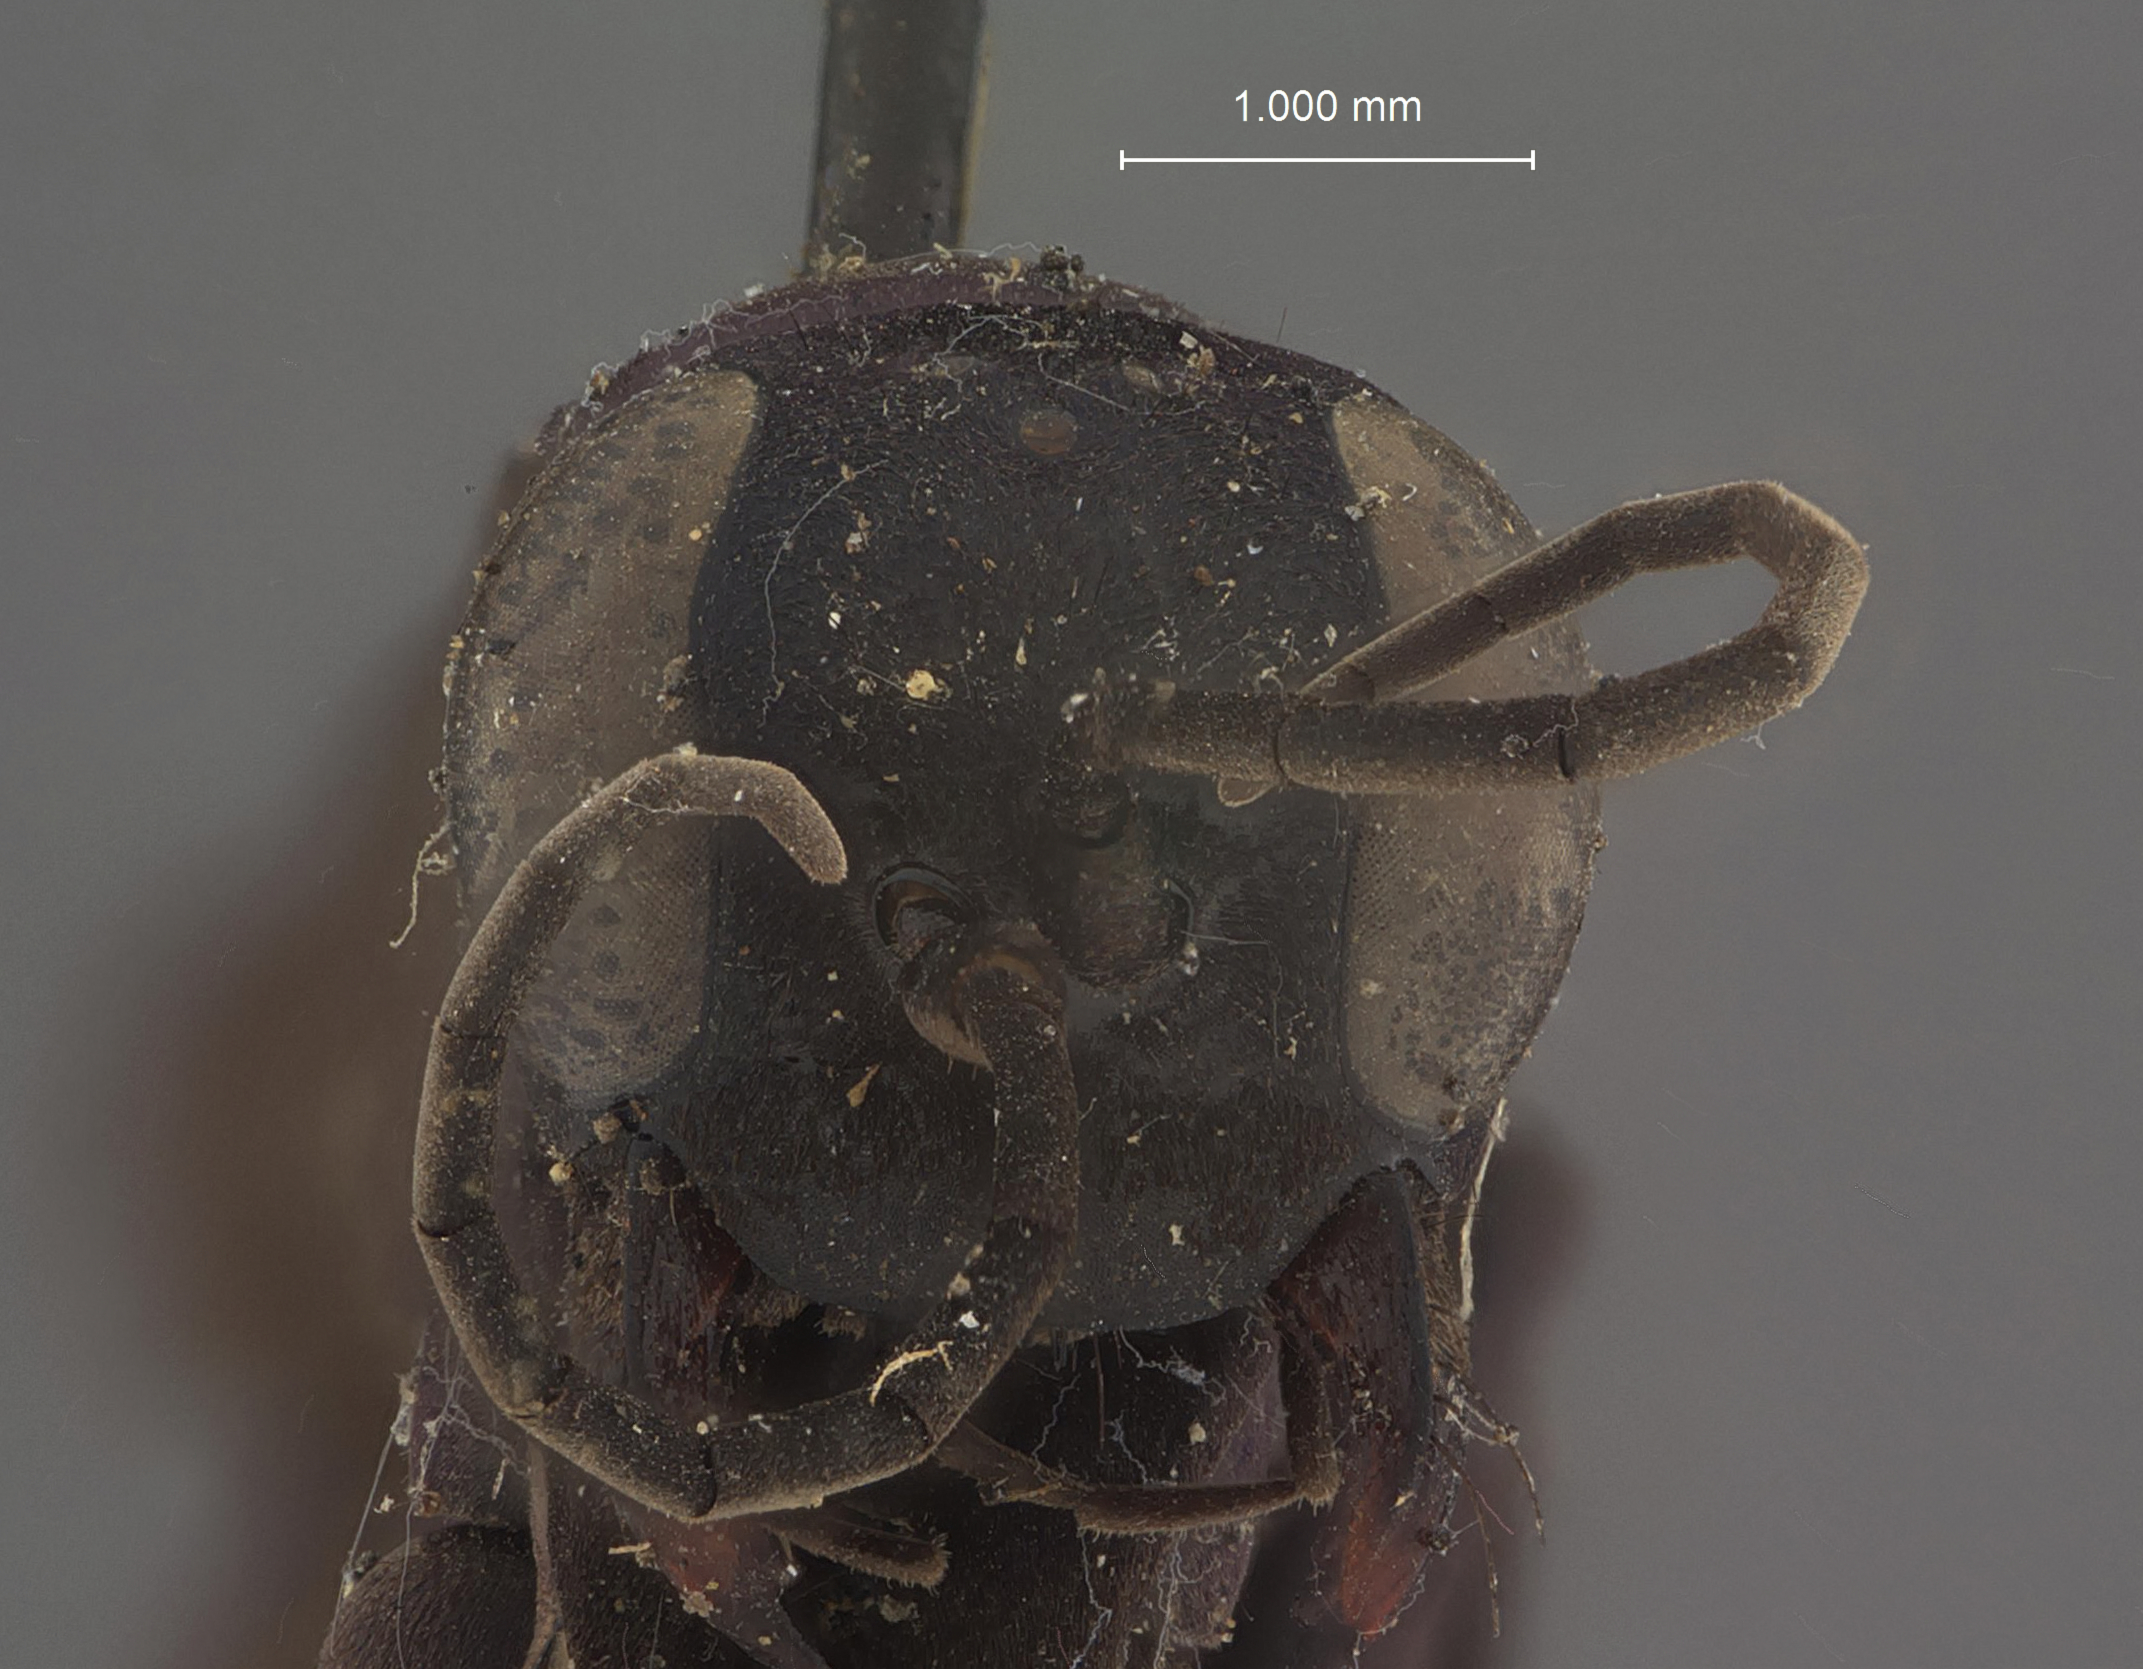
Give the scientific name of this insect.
Pompilus jacintoensis
